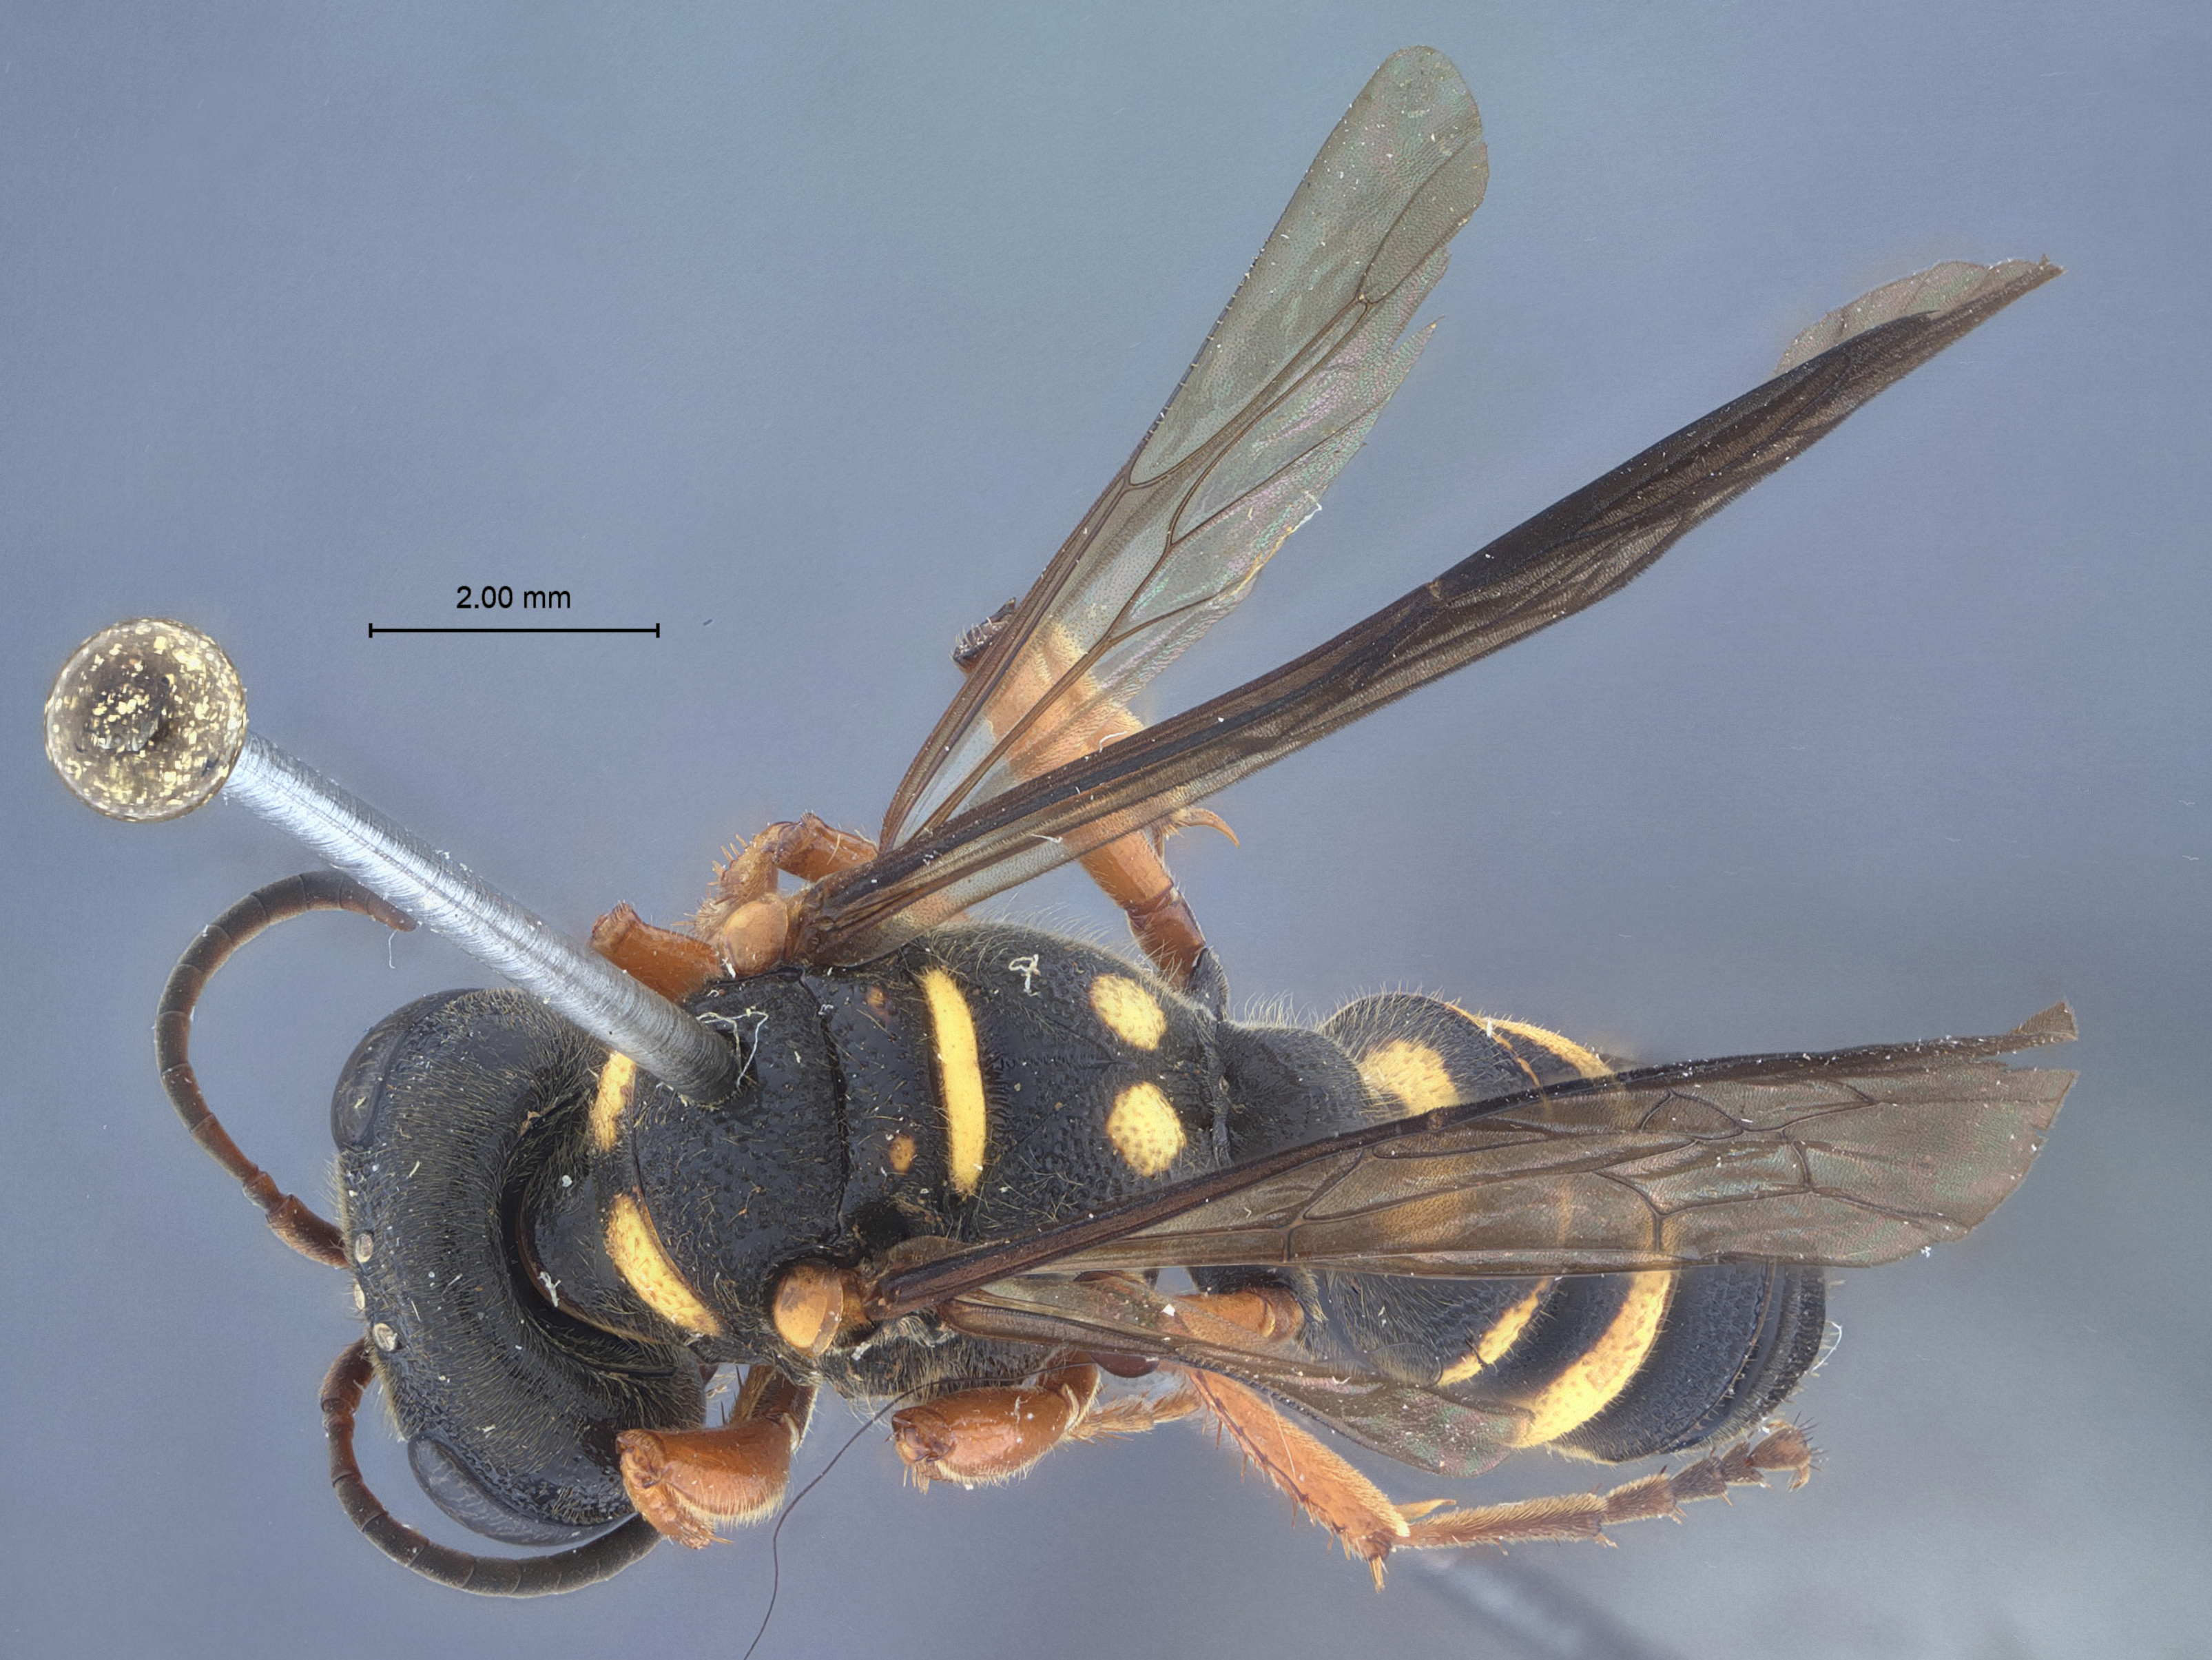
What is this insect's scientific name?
Cerceris bouganvillensis
